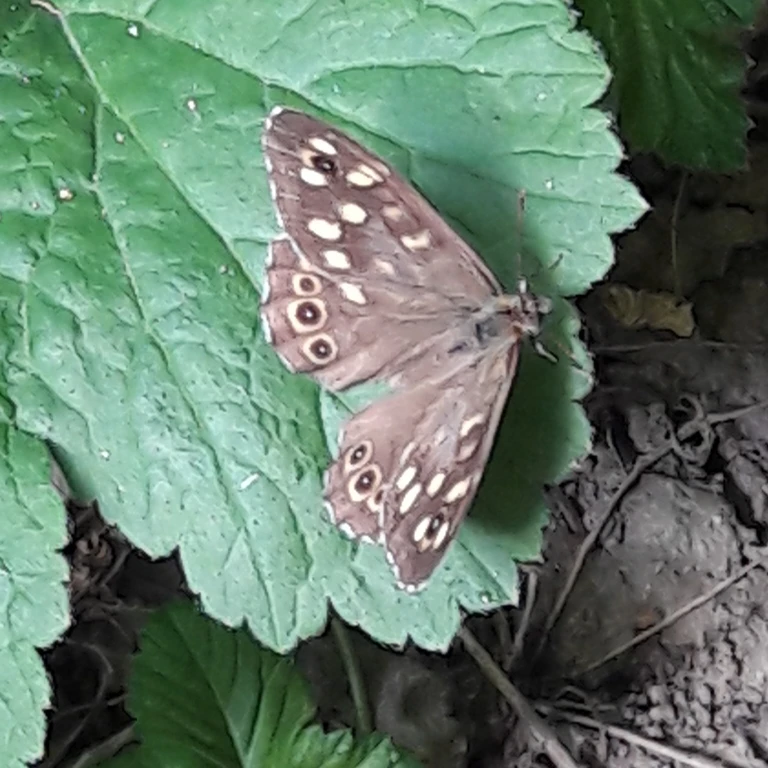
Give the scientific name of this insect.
Pararge aegeria
